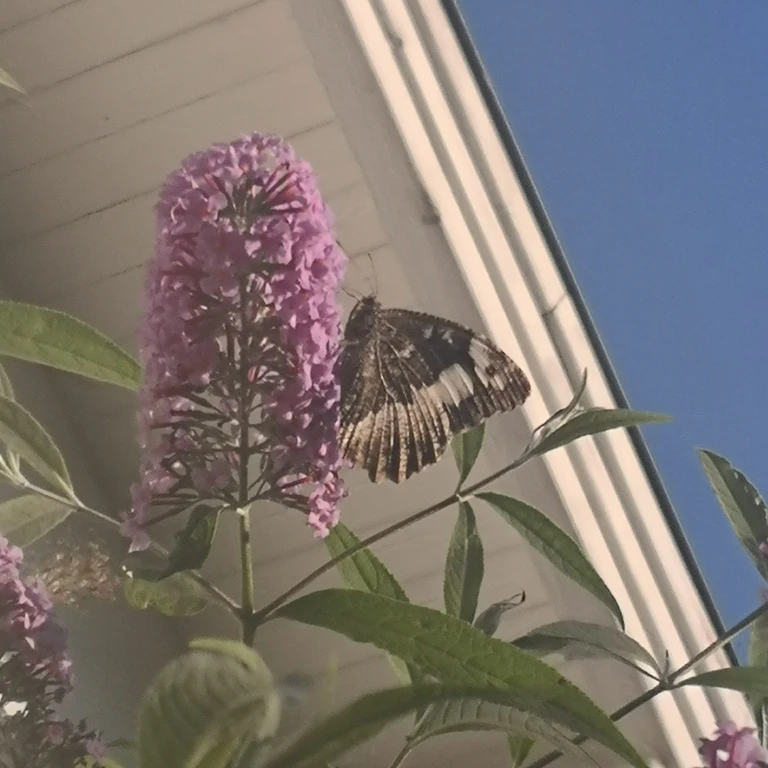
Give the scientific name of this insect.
Brintesia circe
